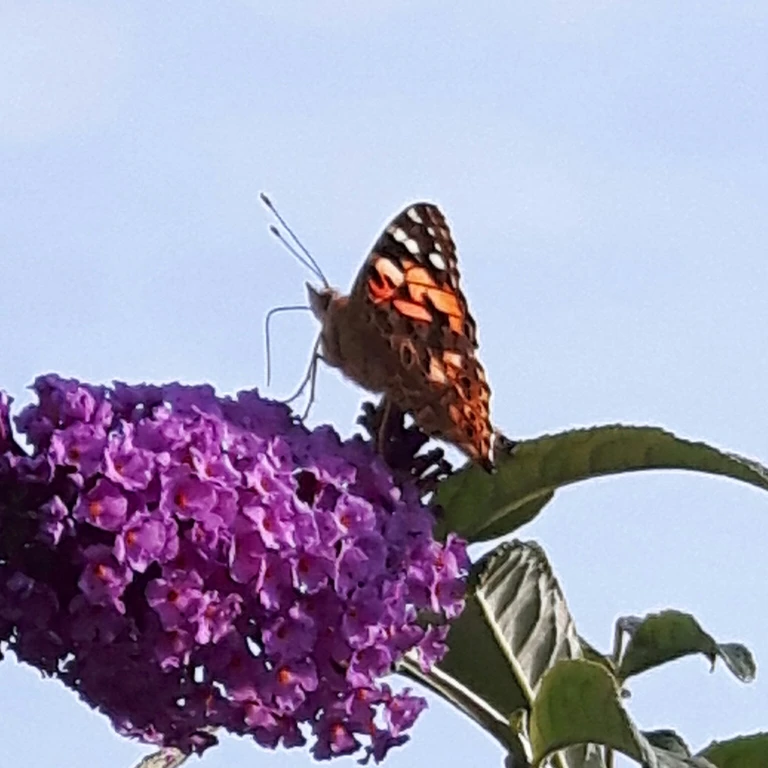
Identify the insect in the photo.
Vanessa cardui
